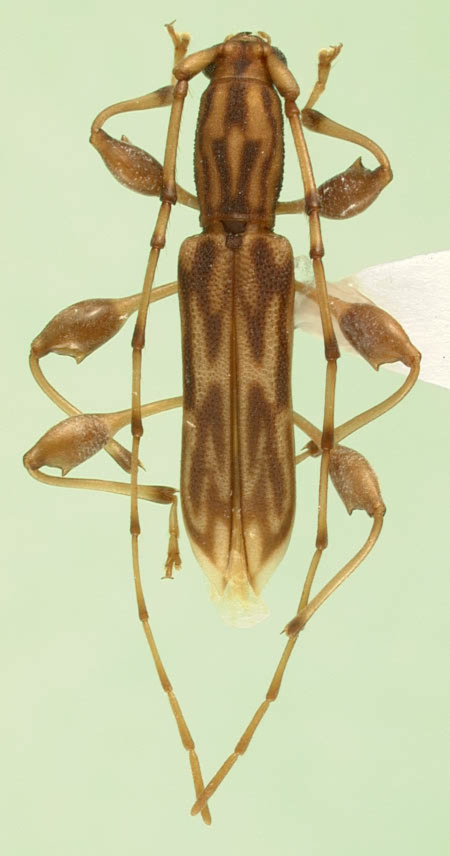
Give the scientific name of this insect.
Curius chemsaki
